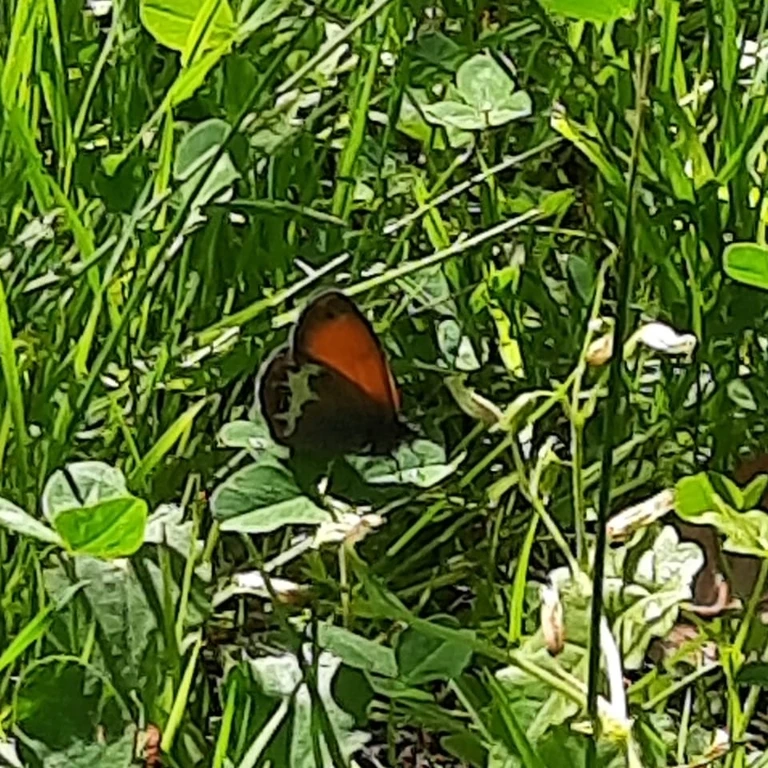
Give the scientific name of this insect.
Coenonympha arcania
